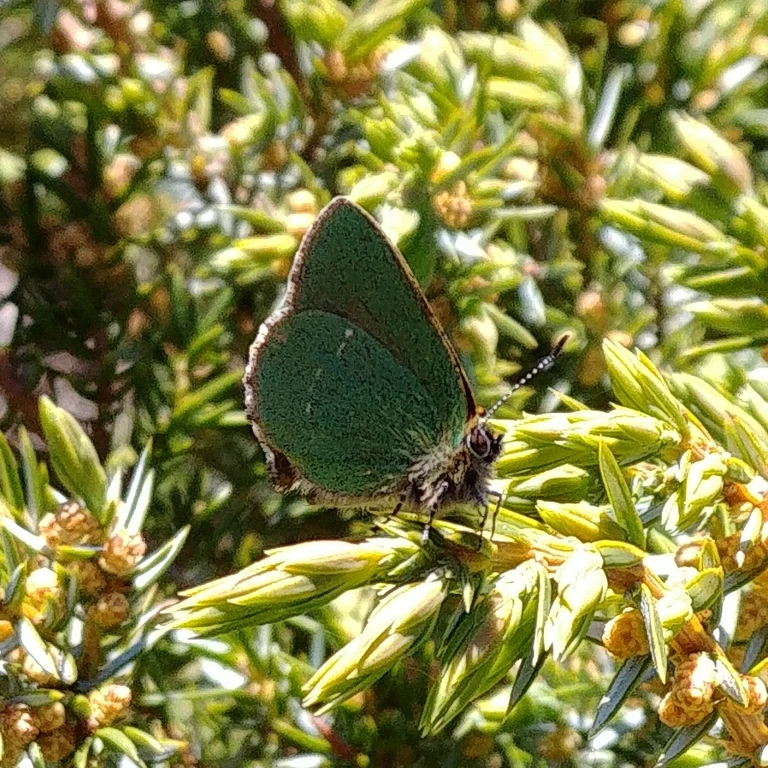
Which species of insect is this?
Callophrys rubi
